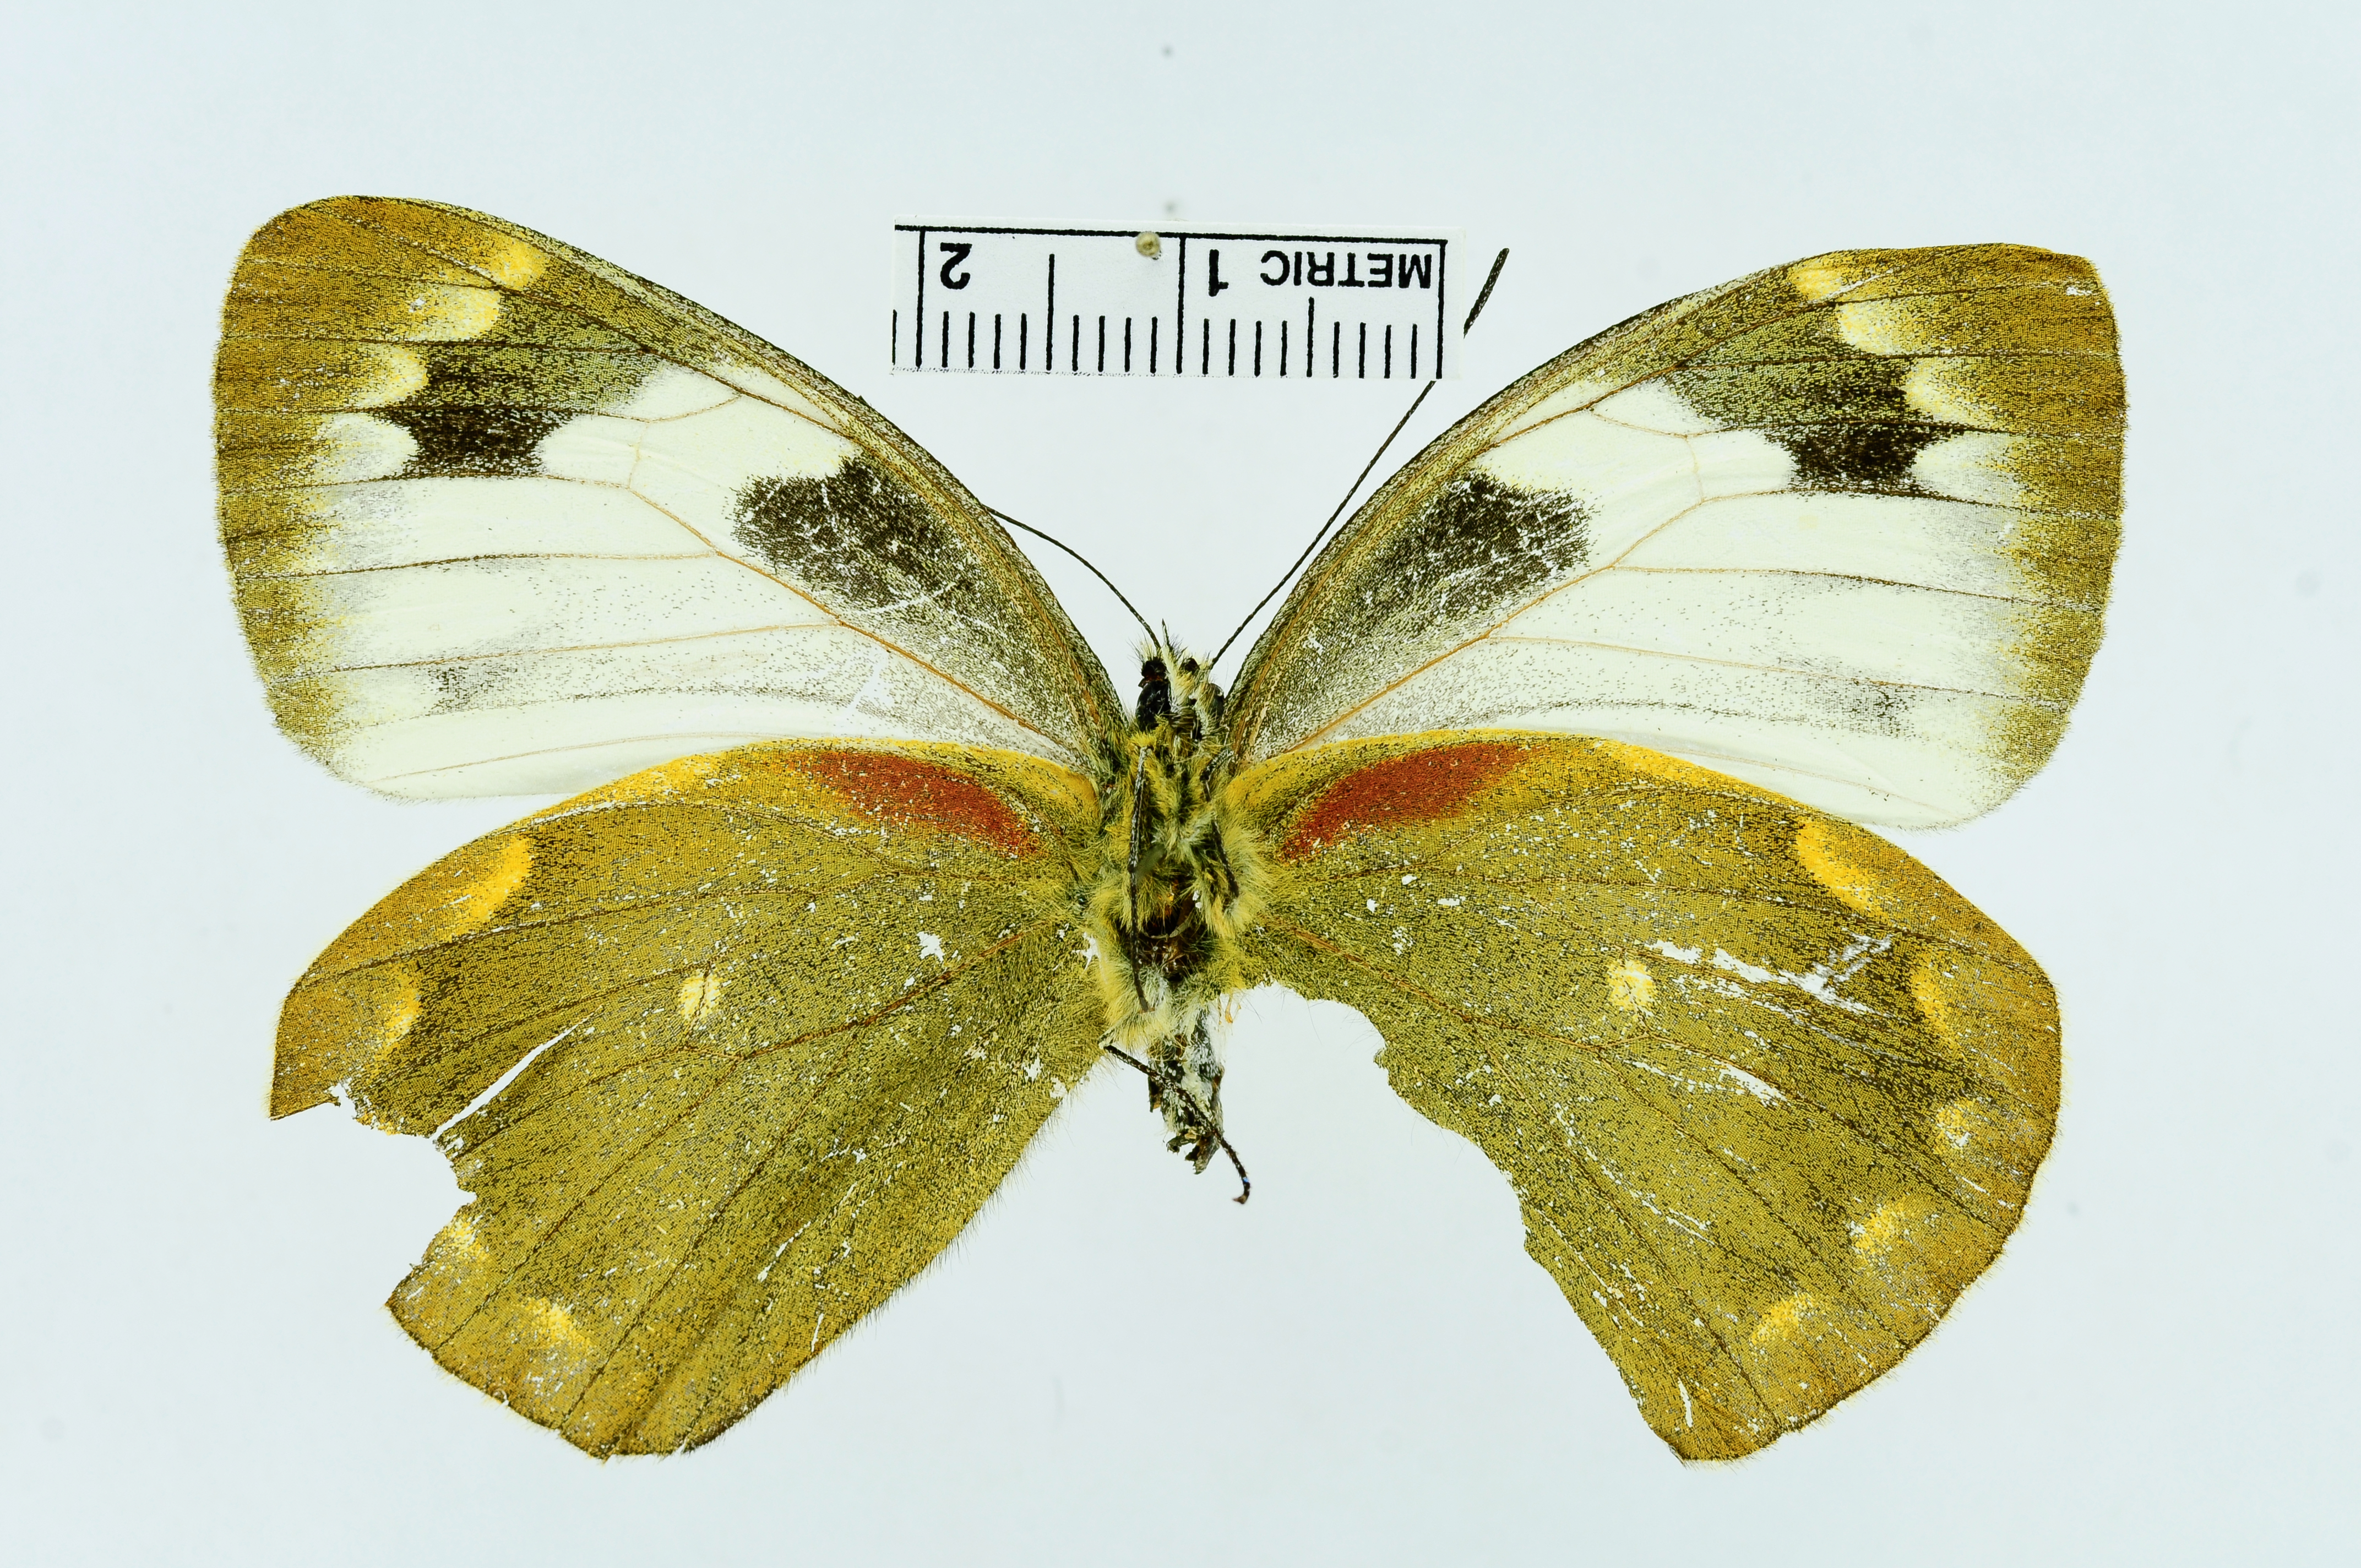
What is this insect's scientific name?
Delias apoensis
